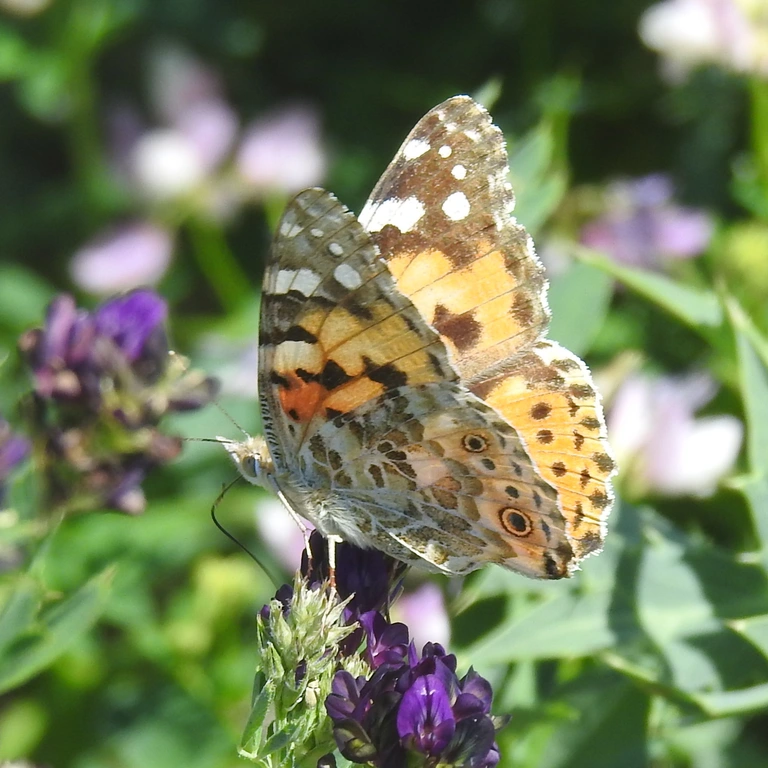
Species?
Vanessa cardui
